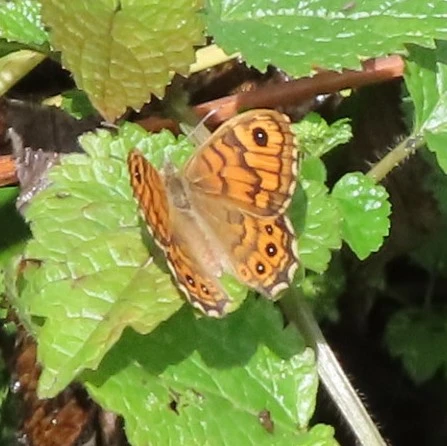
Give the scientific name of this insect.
Lasiommata megera (also Pararge megera)
